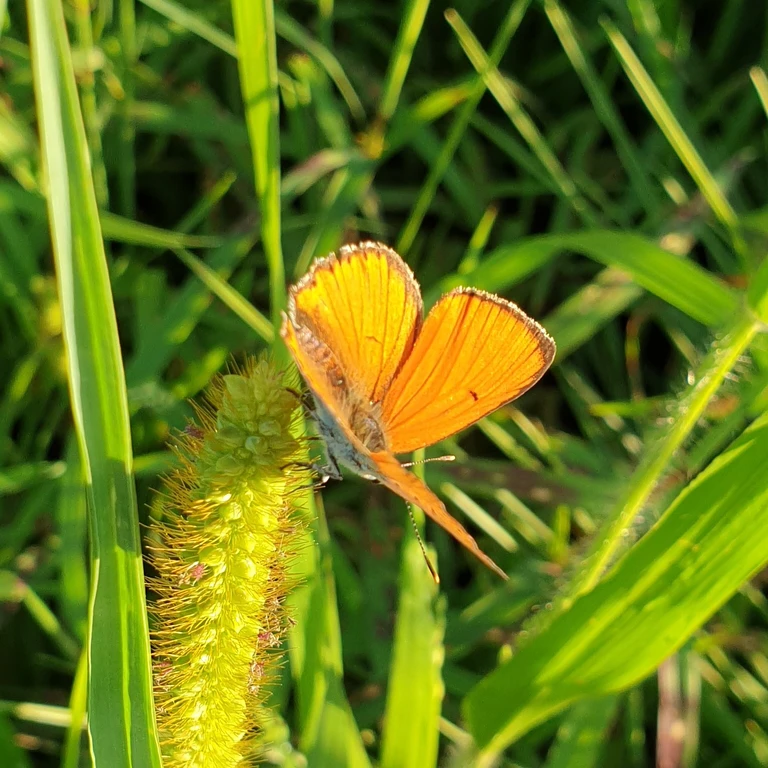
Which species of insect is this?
Lycaena dispar
